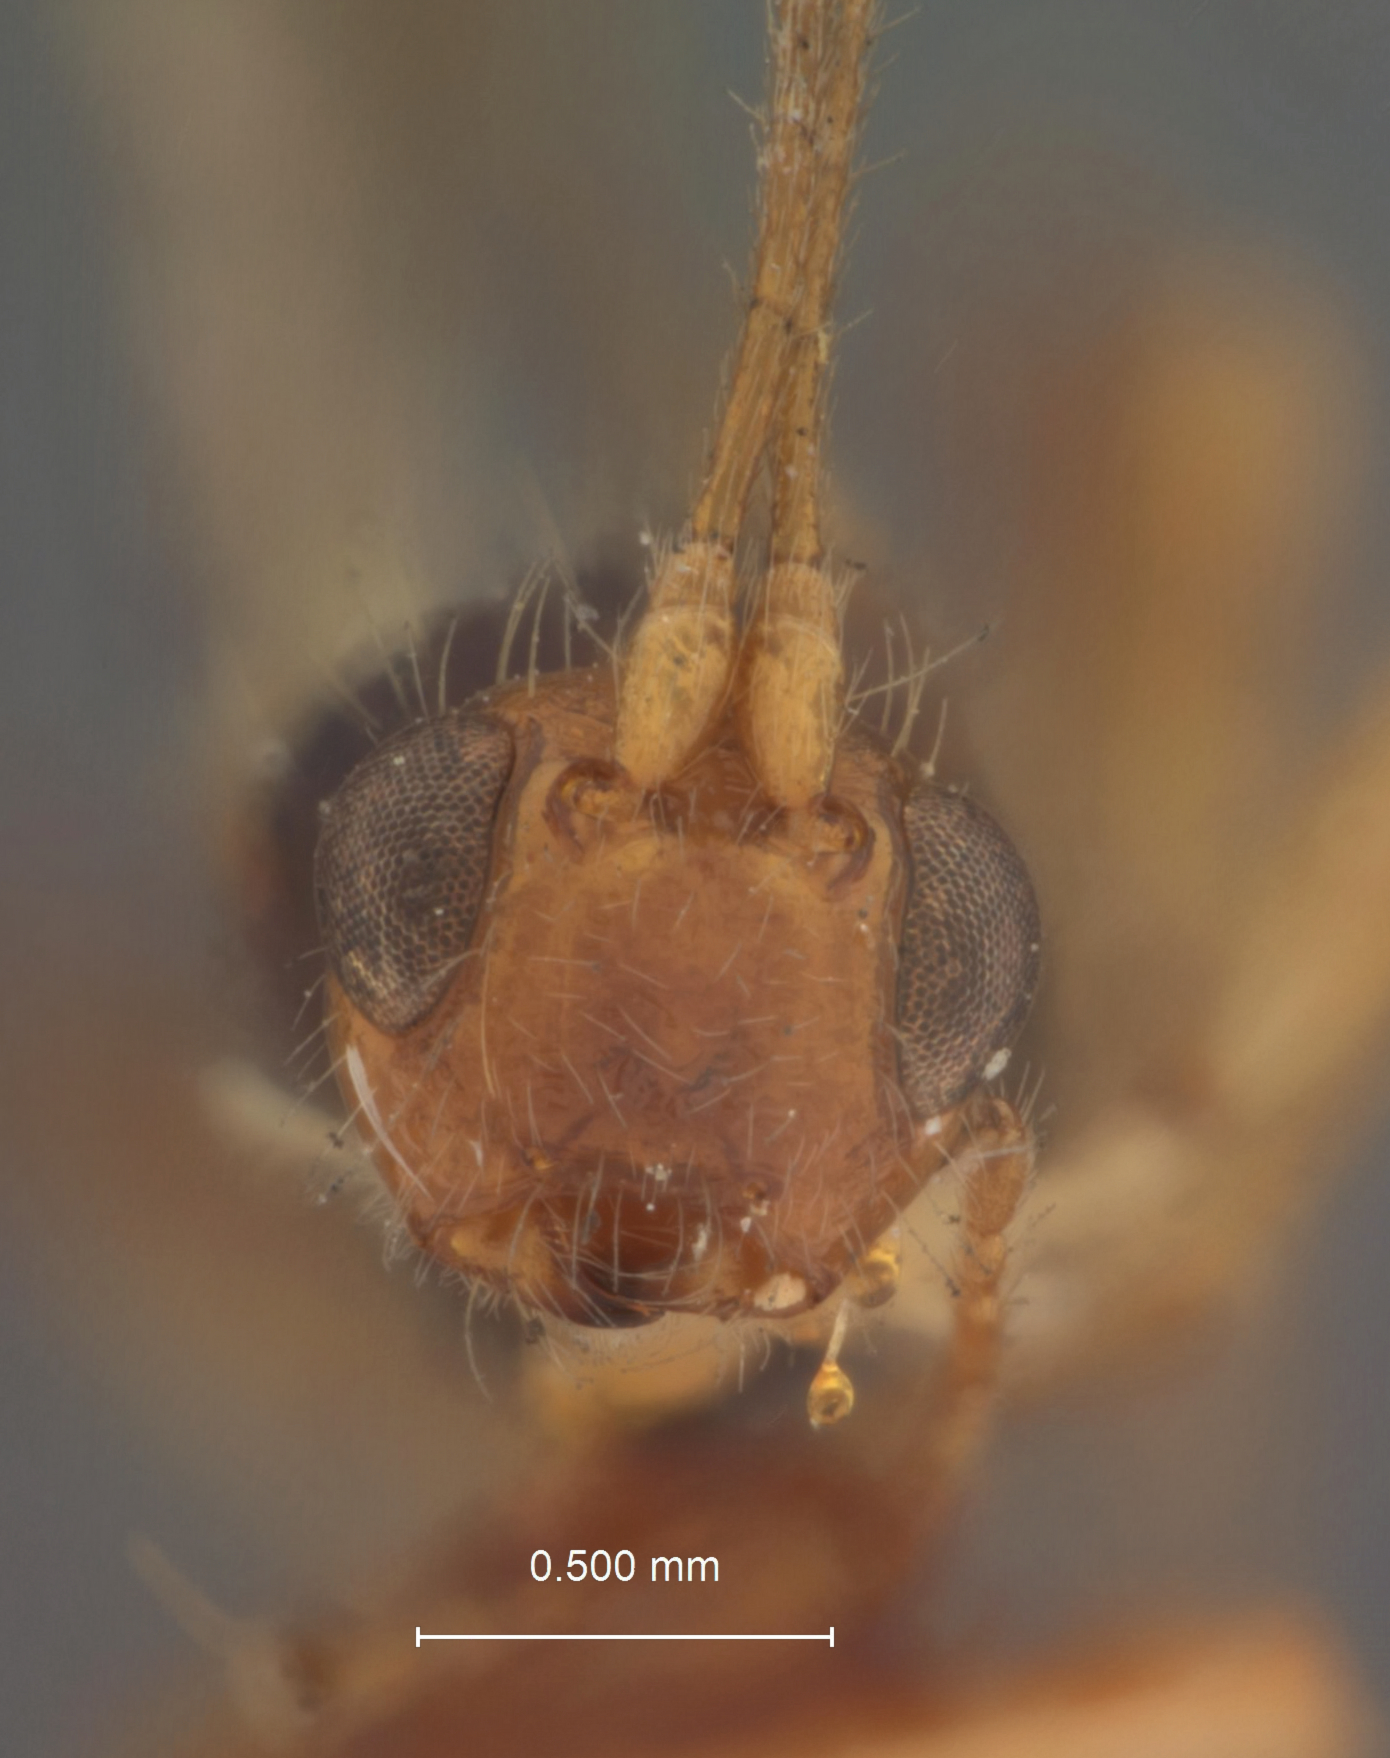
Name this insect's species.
Spathius moscus
